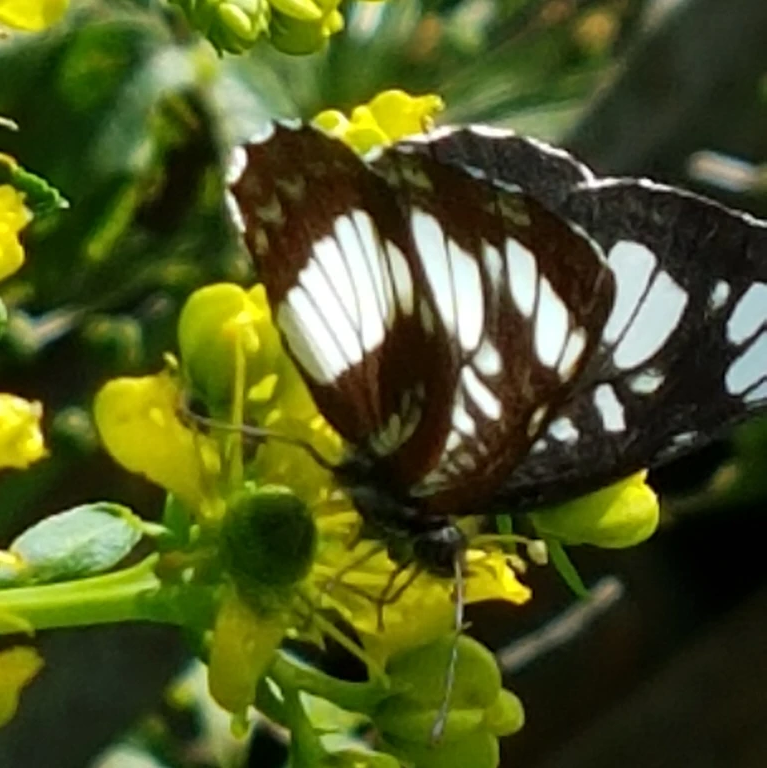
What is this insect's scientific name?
Neptis rivularis
